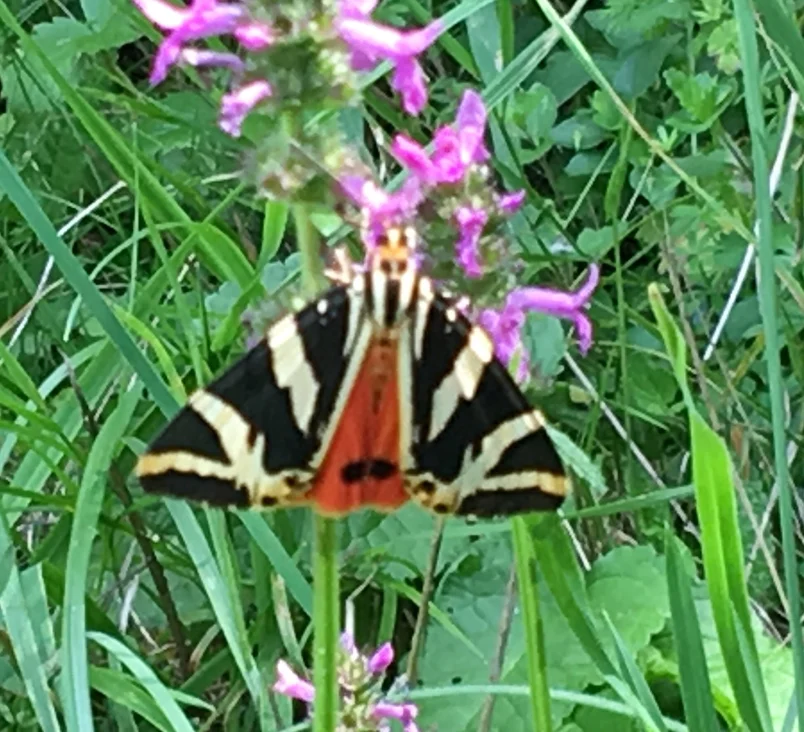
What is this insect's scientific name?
Euplagia quadripunctaria
